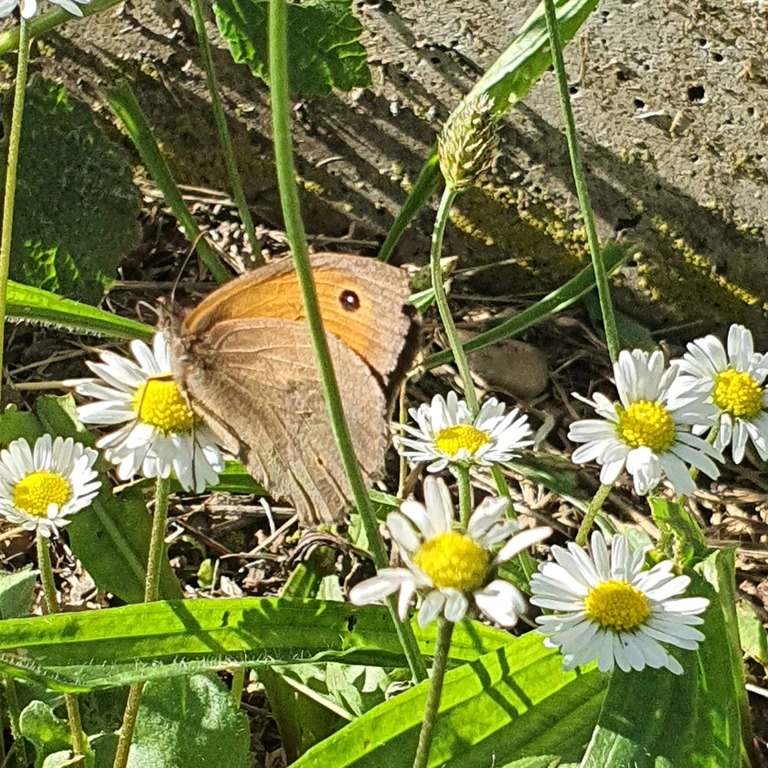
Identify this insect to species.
Maniola jurtina
